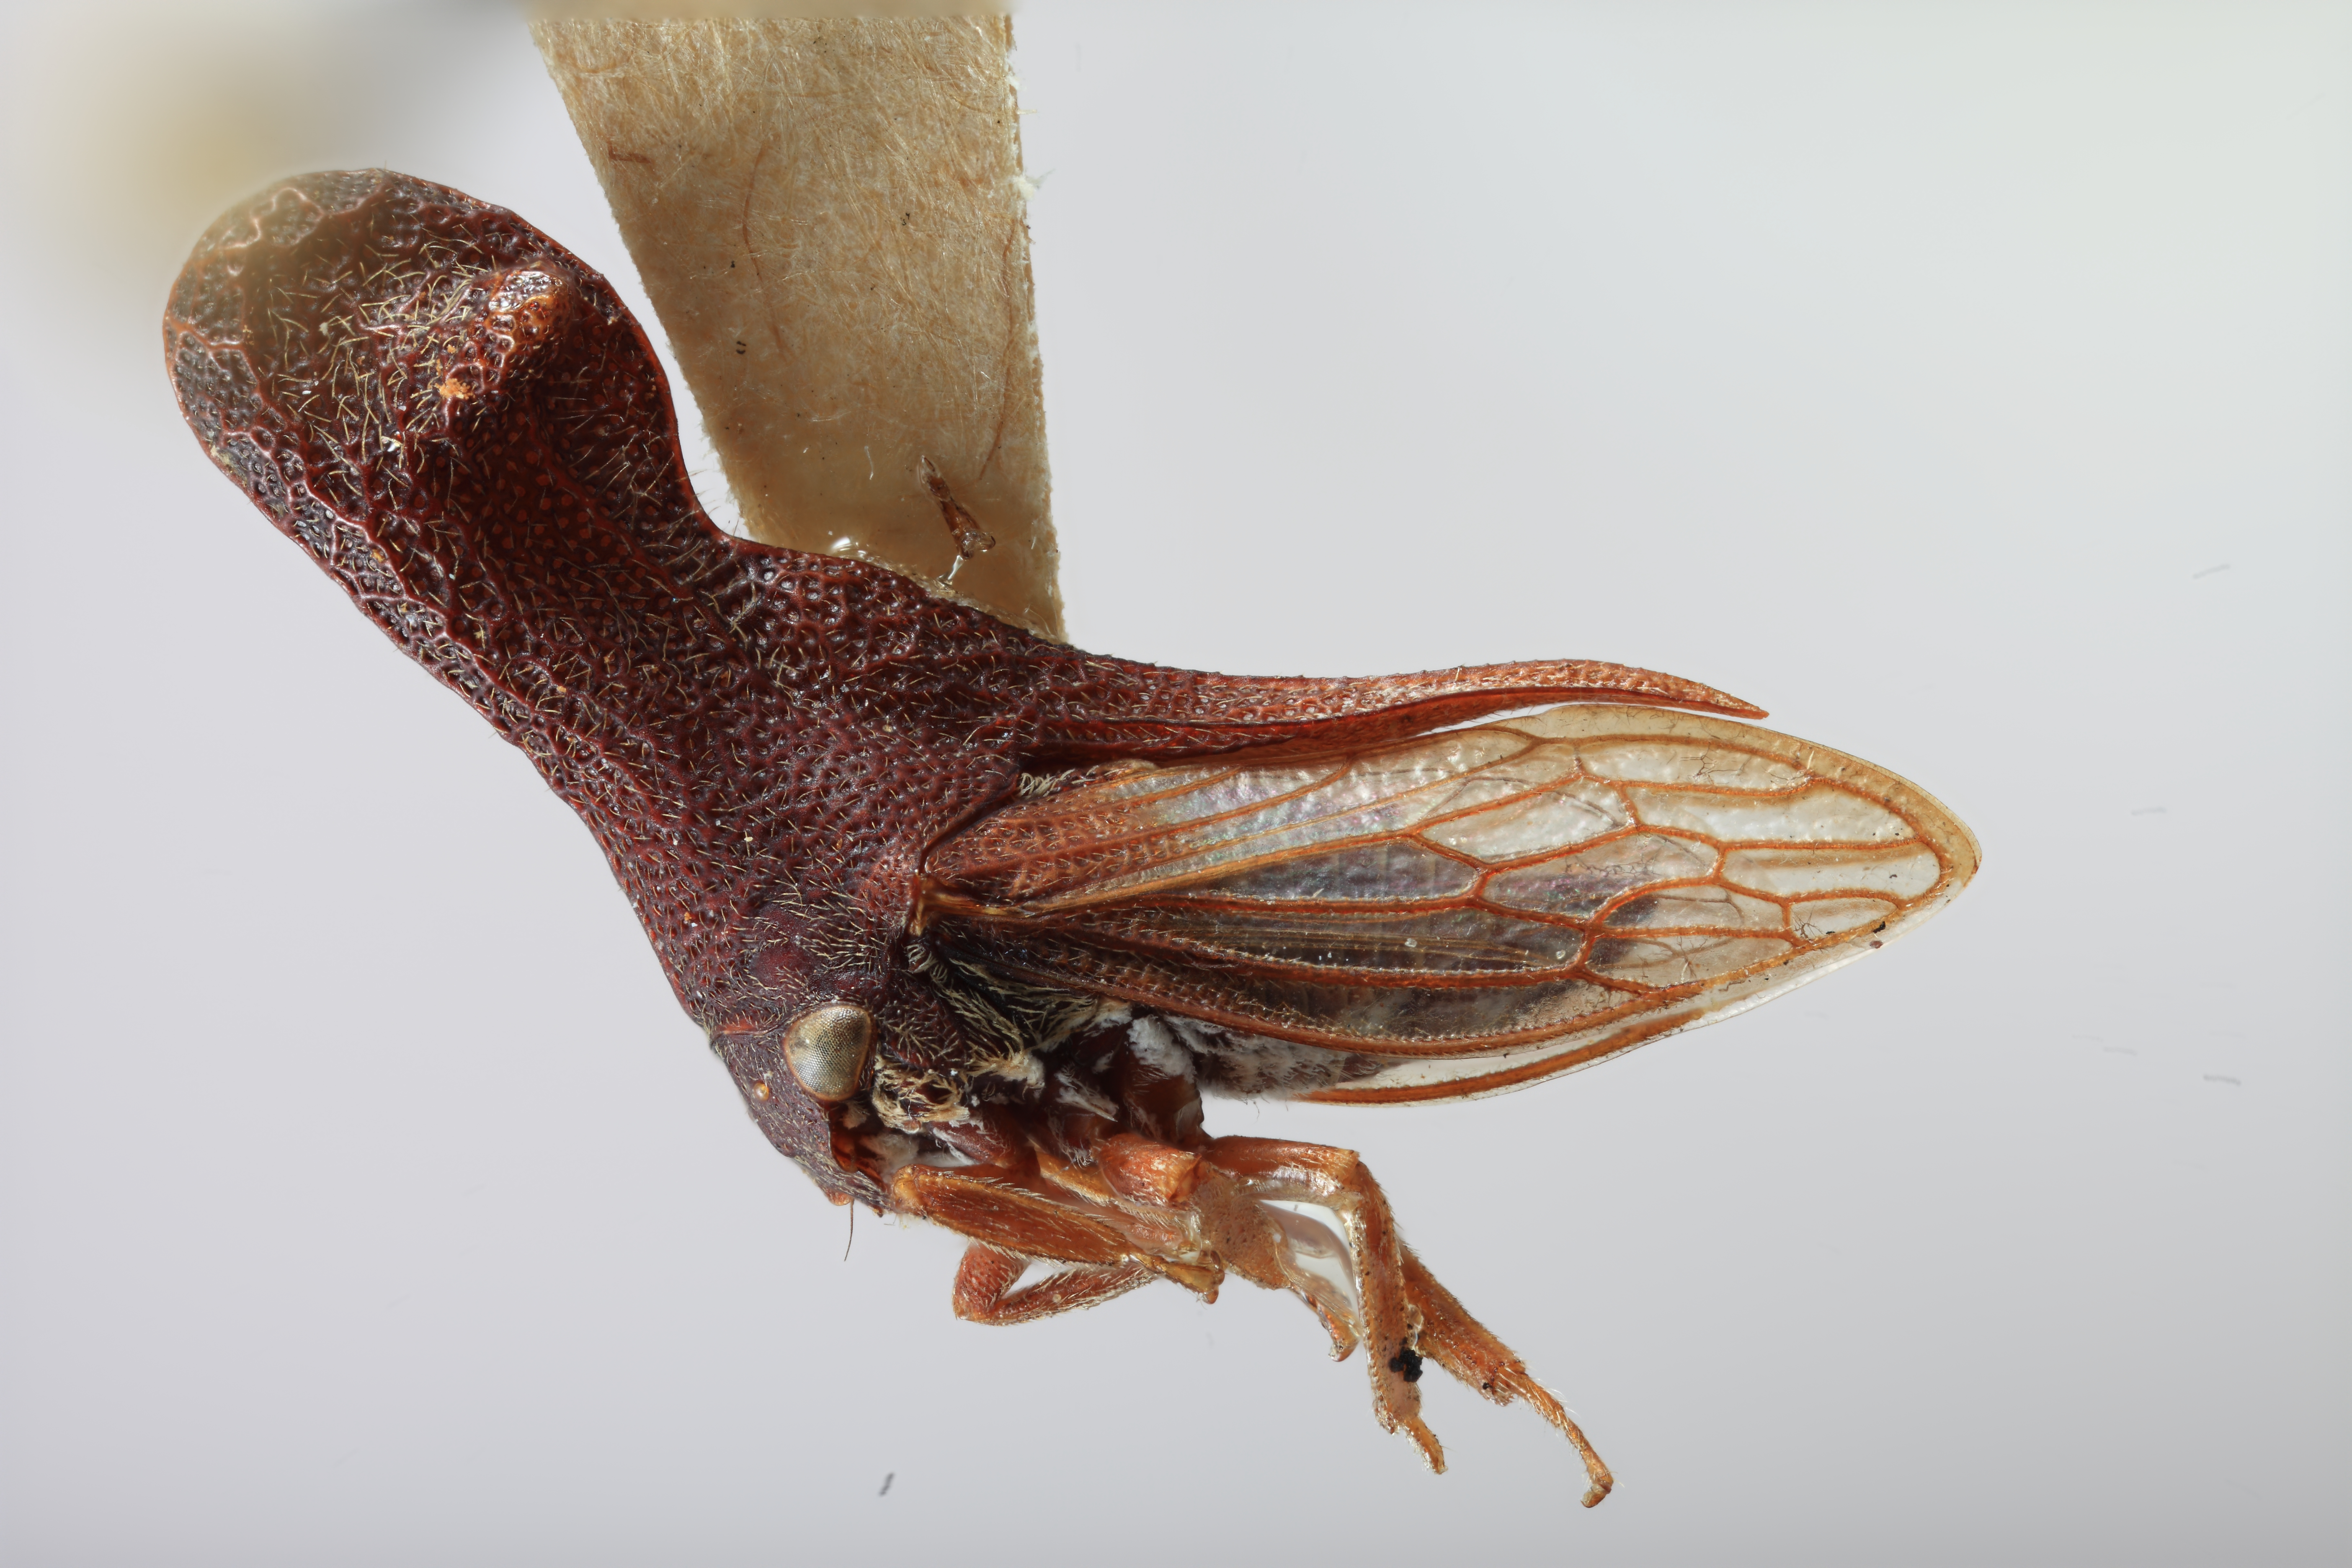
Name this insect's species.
Pyrgonota arborea
